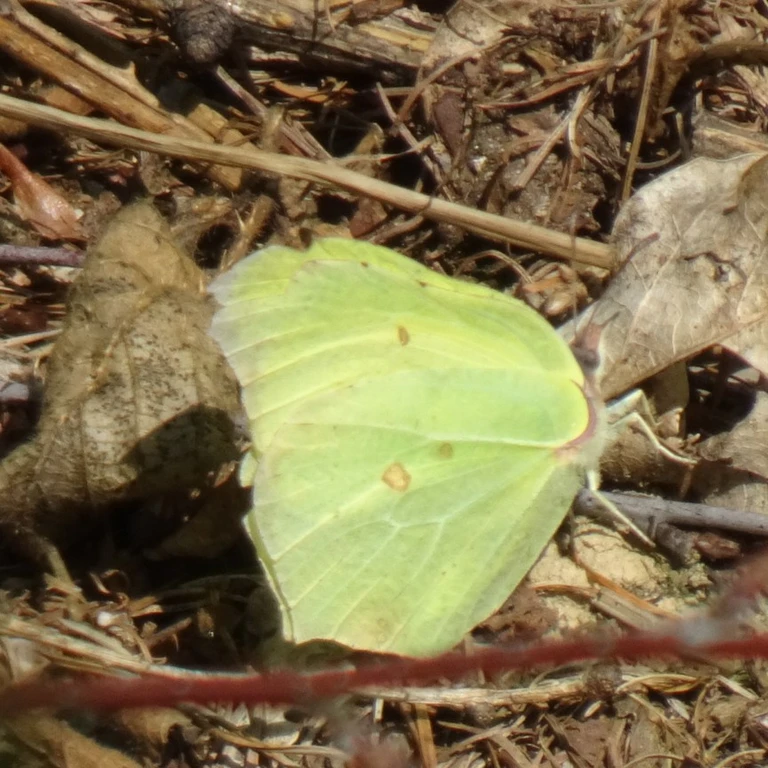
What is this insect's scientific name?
Gonepteryx rhamni
